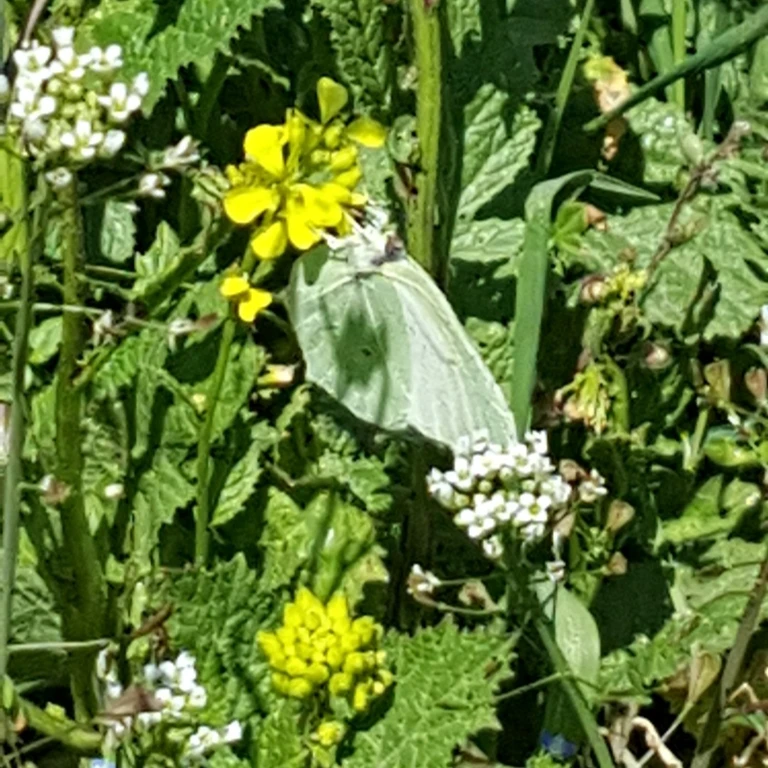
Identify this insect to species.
Gonepteryx rhamni
